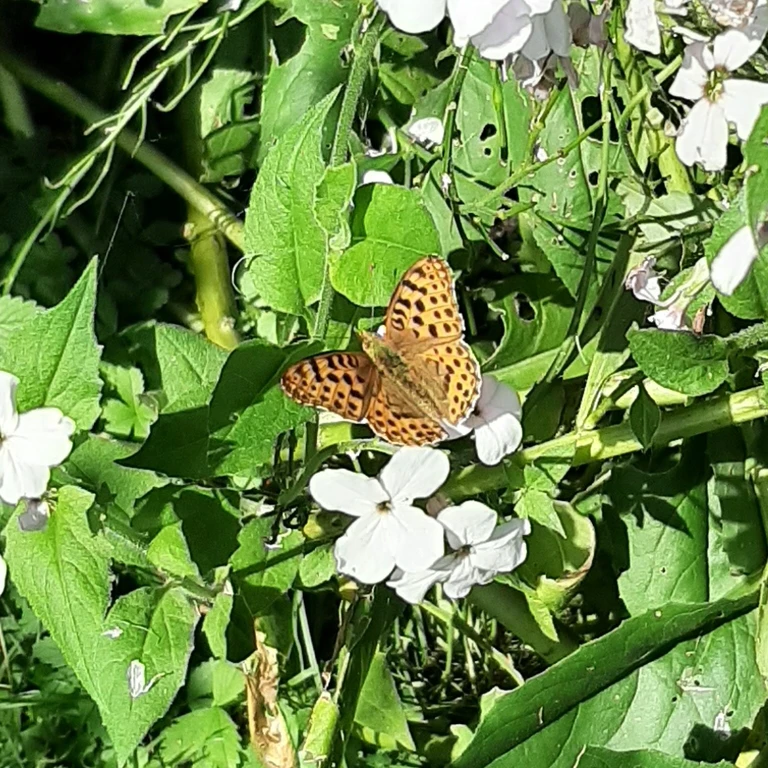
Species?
Issoria lathonia
